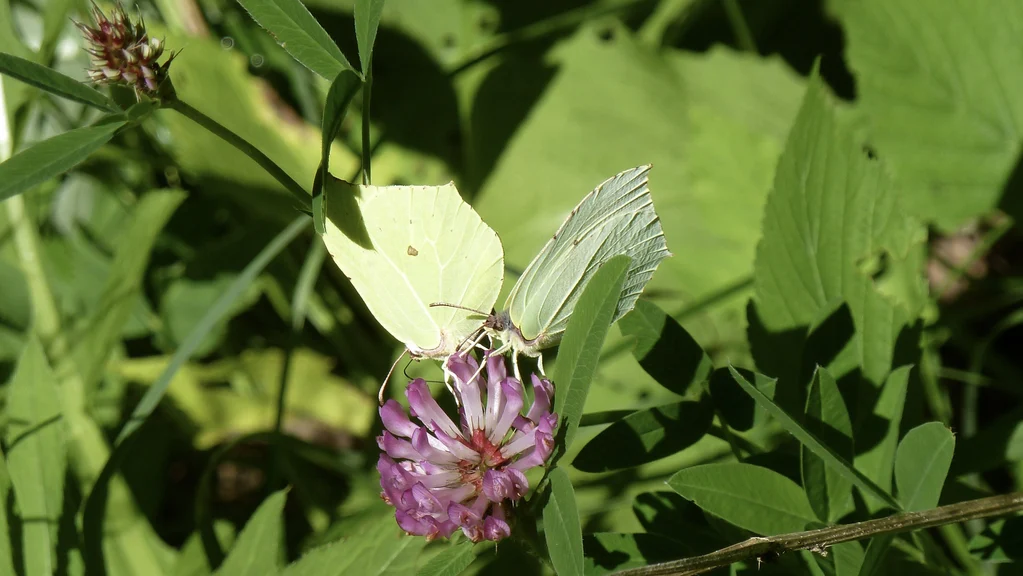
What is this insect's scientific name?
Gonepteryx rhamni
